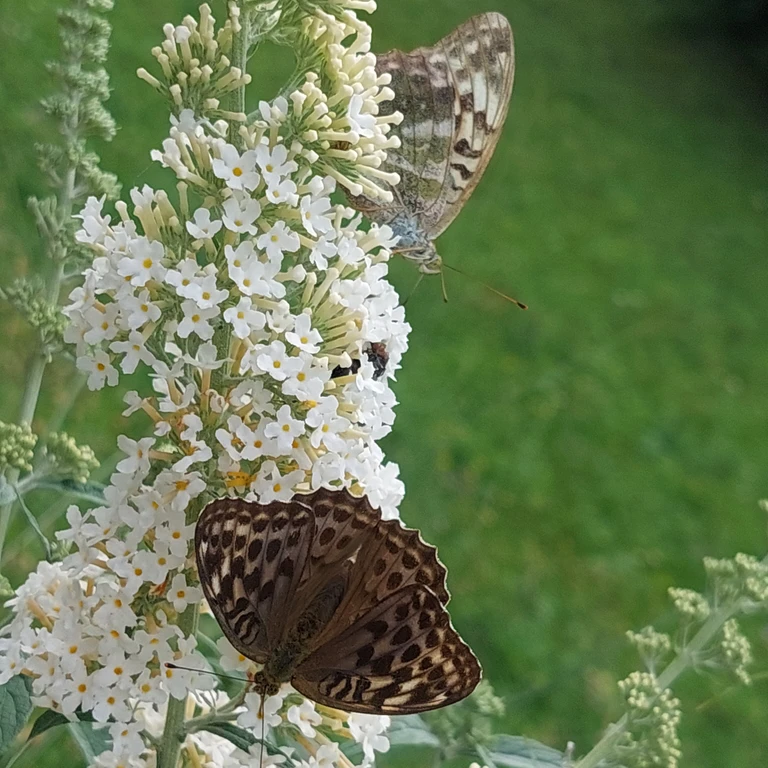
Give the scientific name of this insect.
Argynnis paphia
